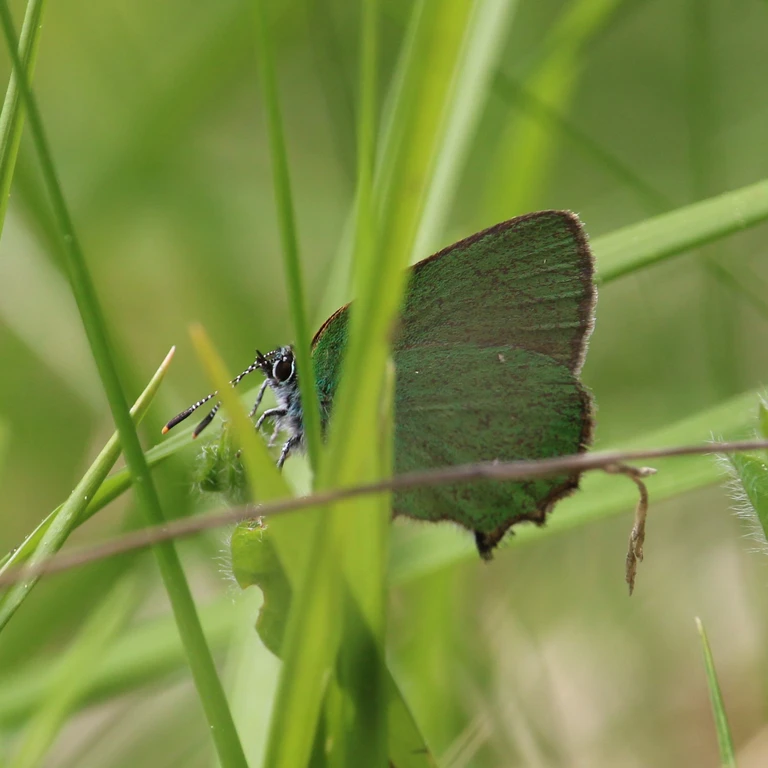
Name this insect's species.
Callophrys rubi
